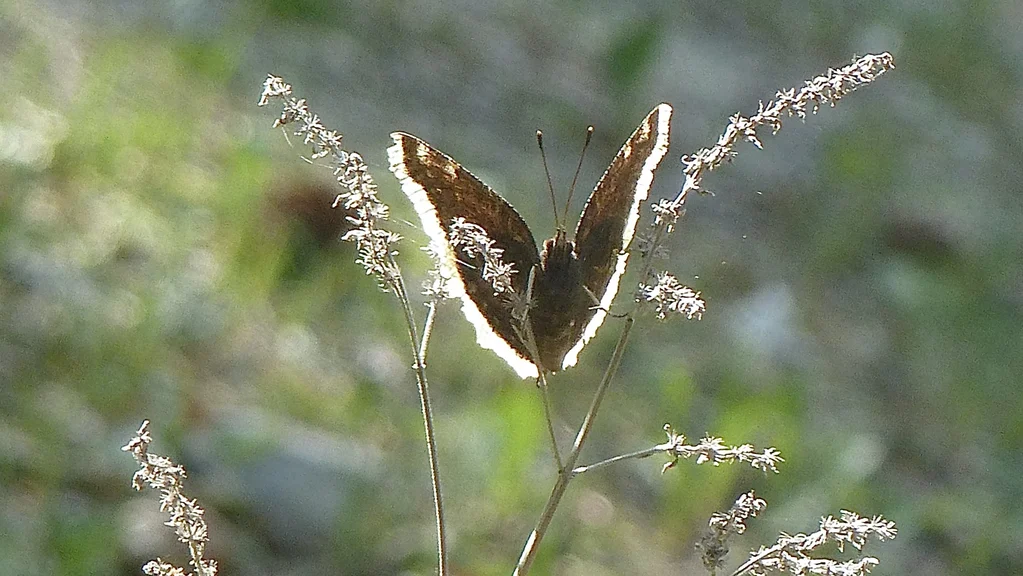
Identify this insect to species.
Nymphalis antiopa
